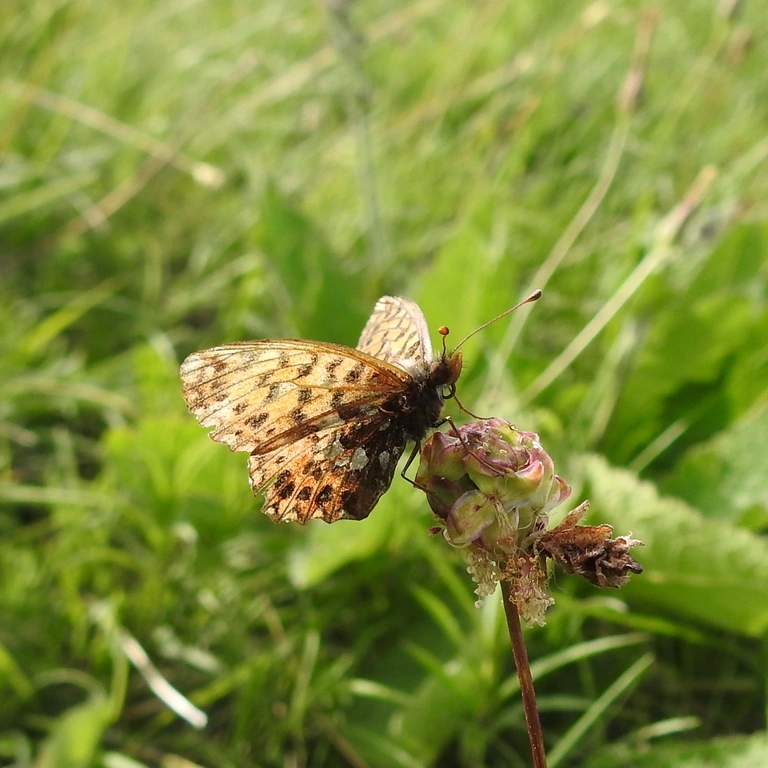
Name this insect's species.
Boloria dia
